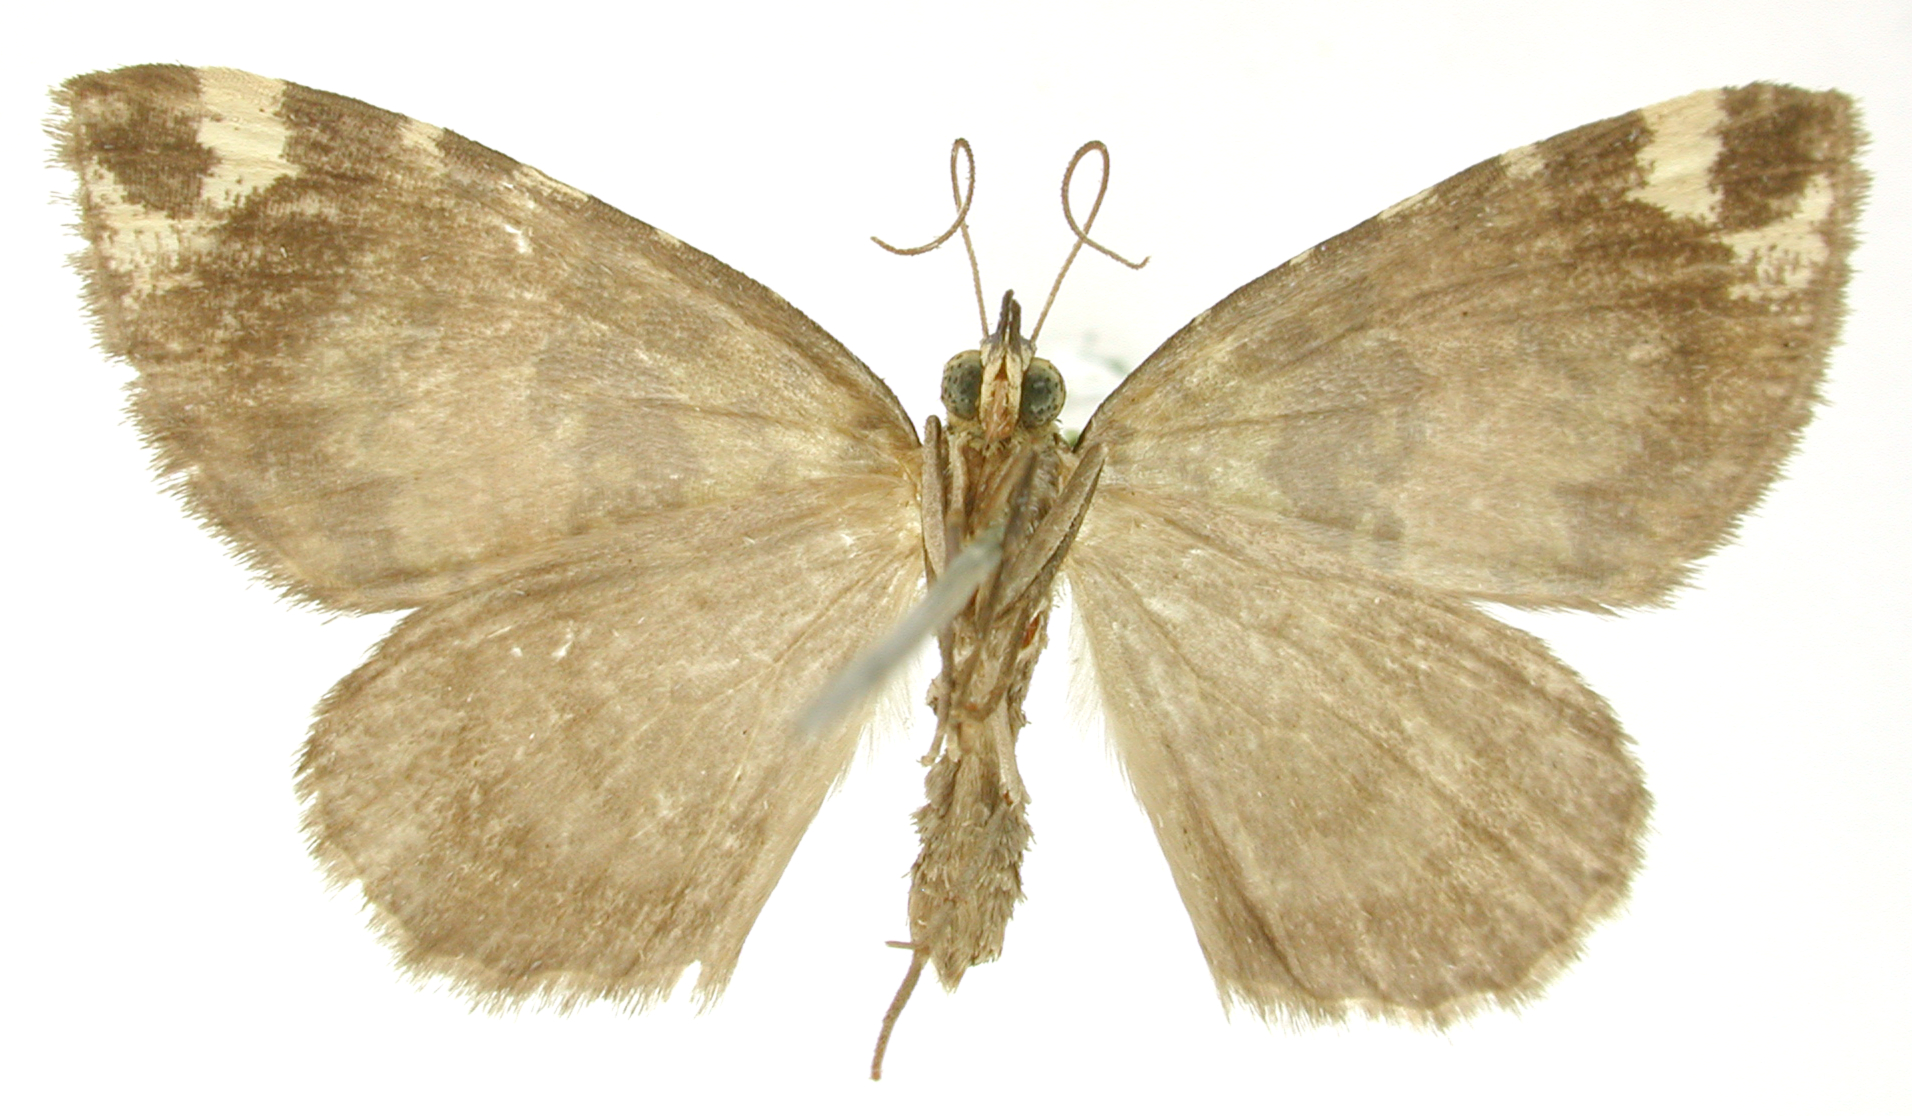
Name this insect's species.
Ypsipetes algosa
